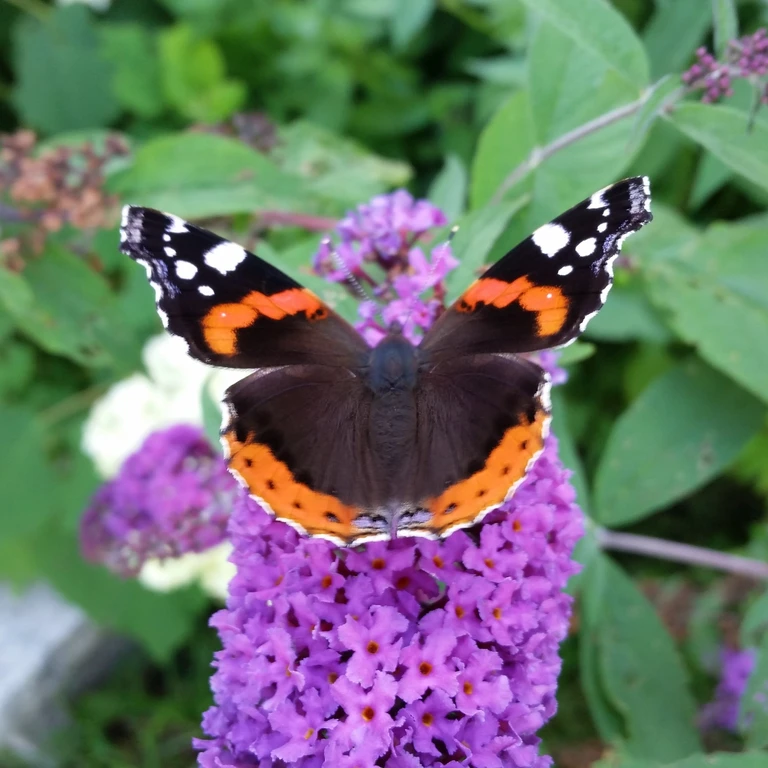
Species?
Vanessa atalanta
